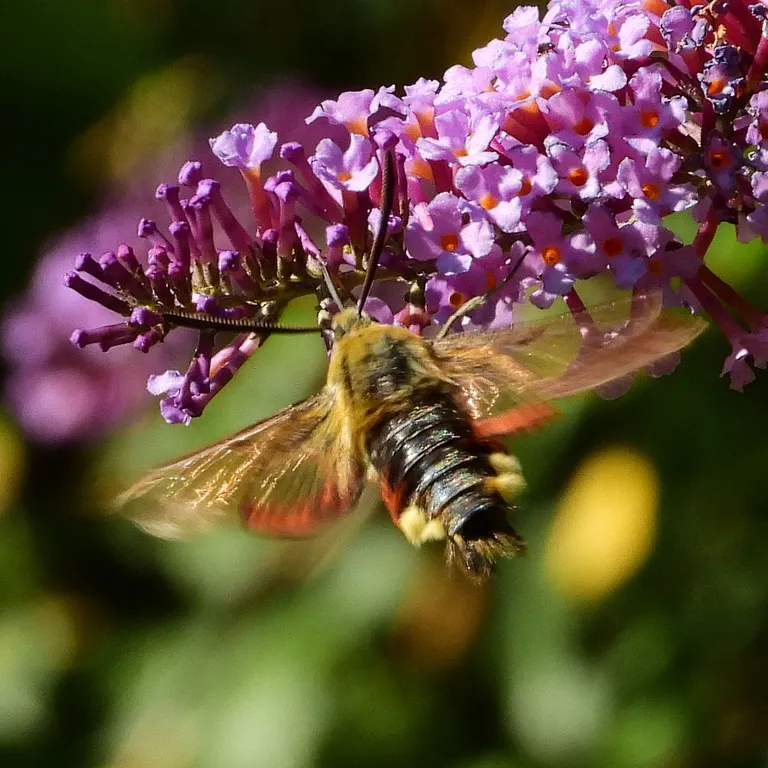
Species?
Hemaris fuciformis
